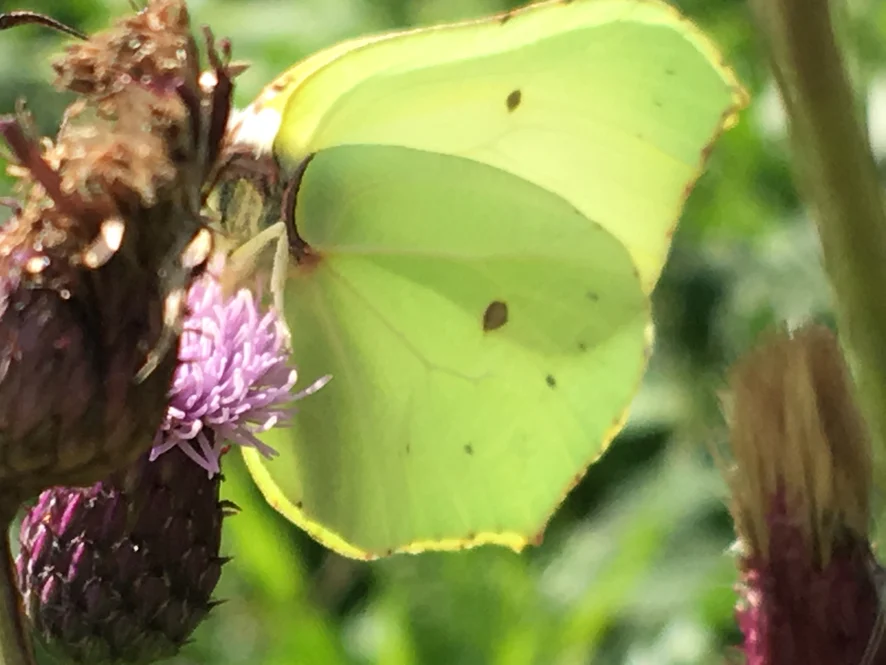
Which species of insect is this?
Gonepteryx rhamni
